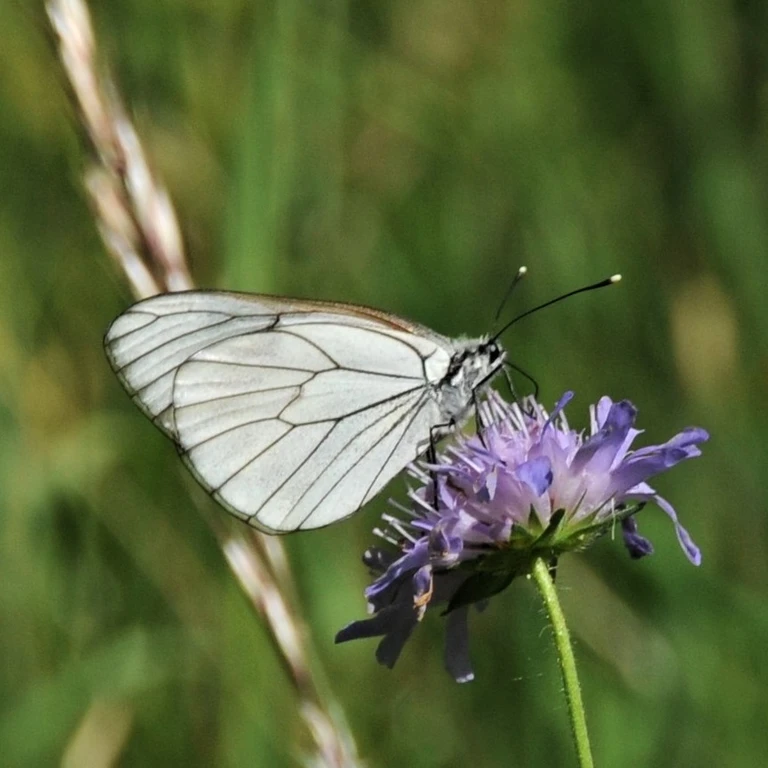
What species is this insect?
Aporia crataegi
